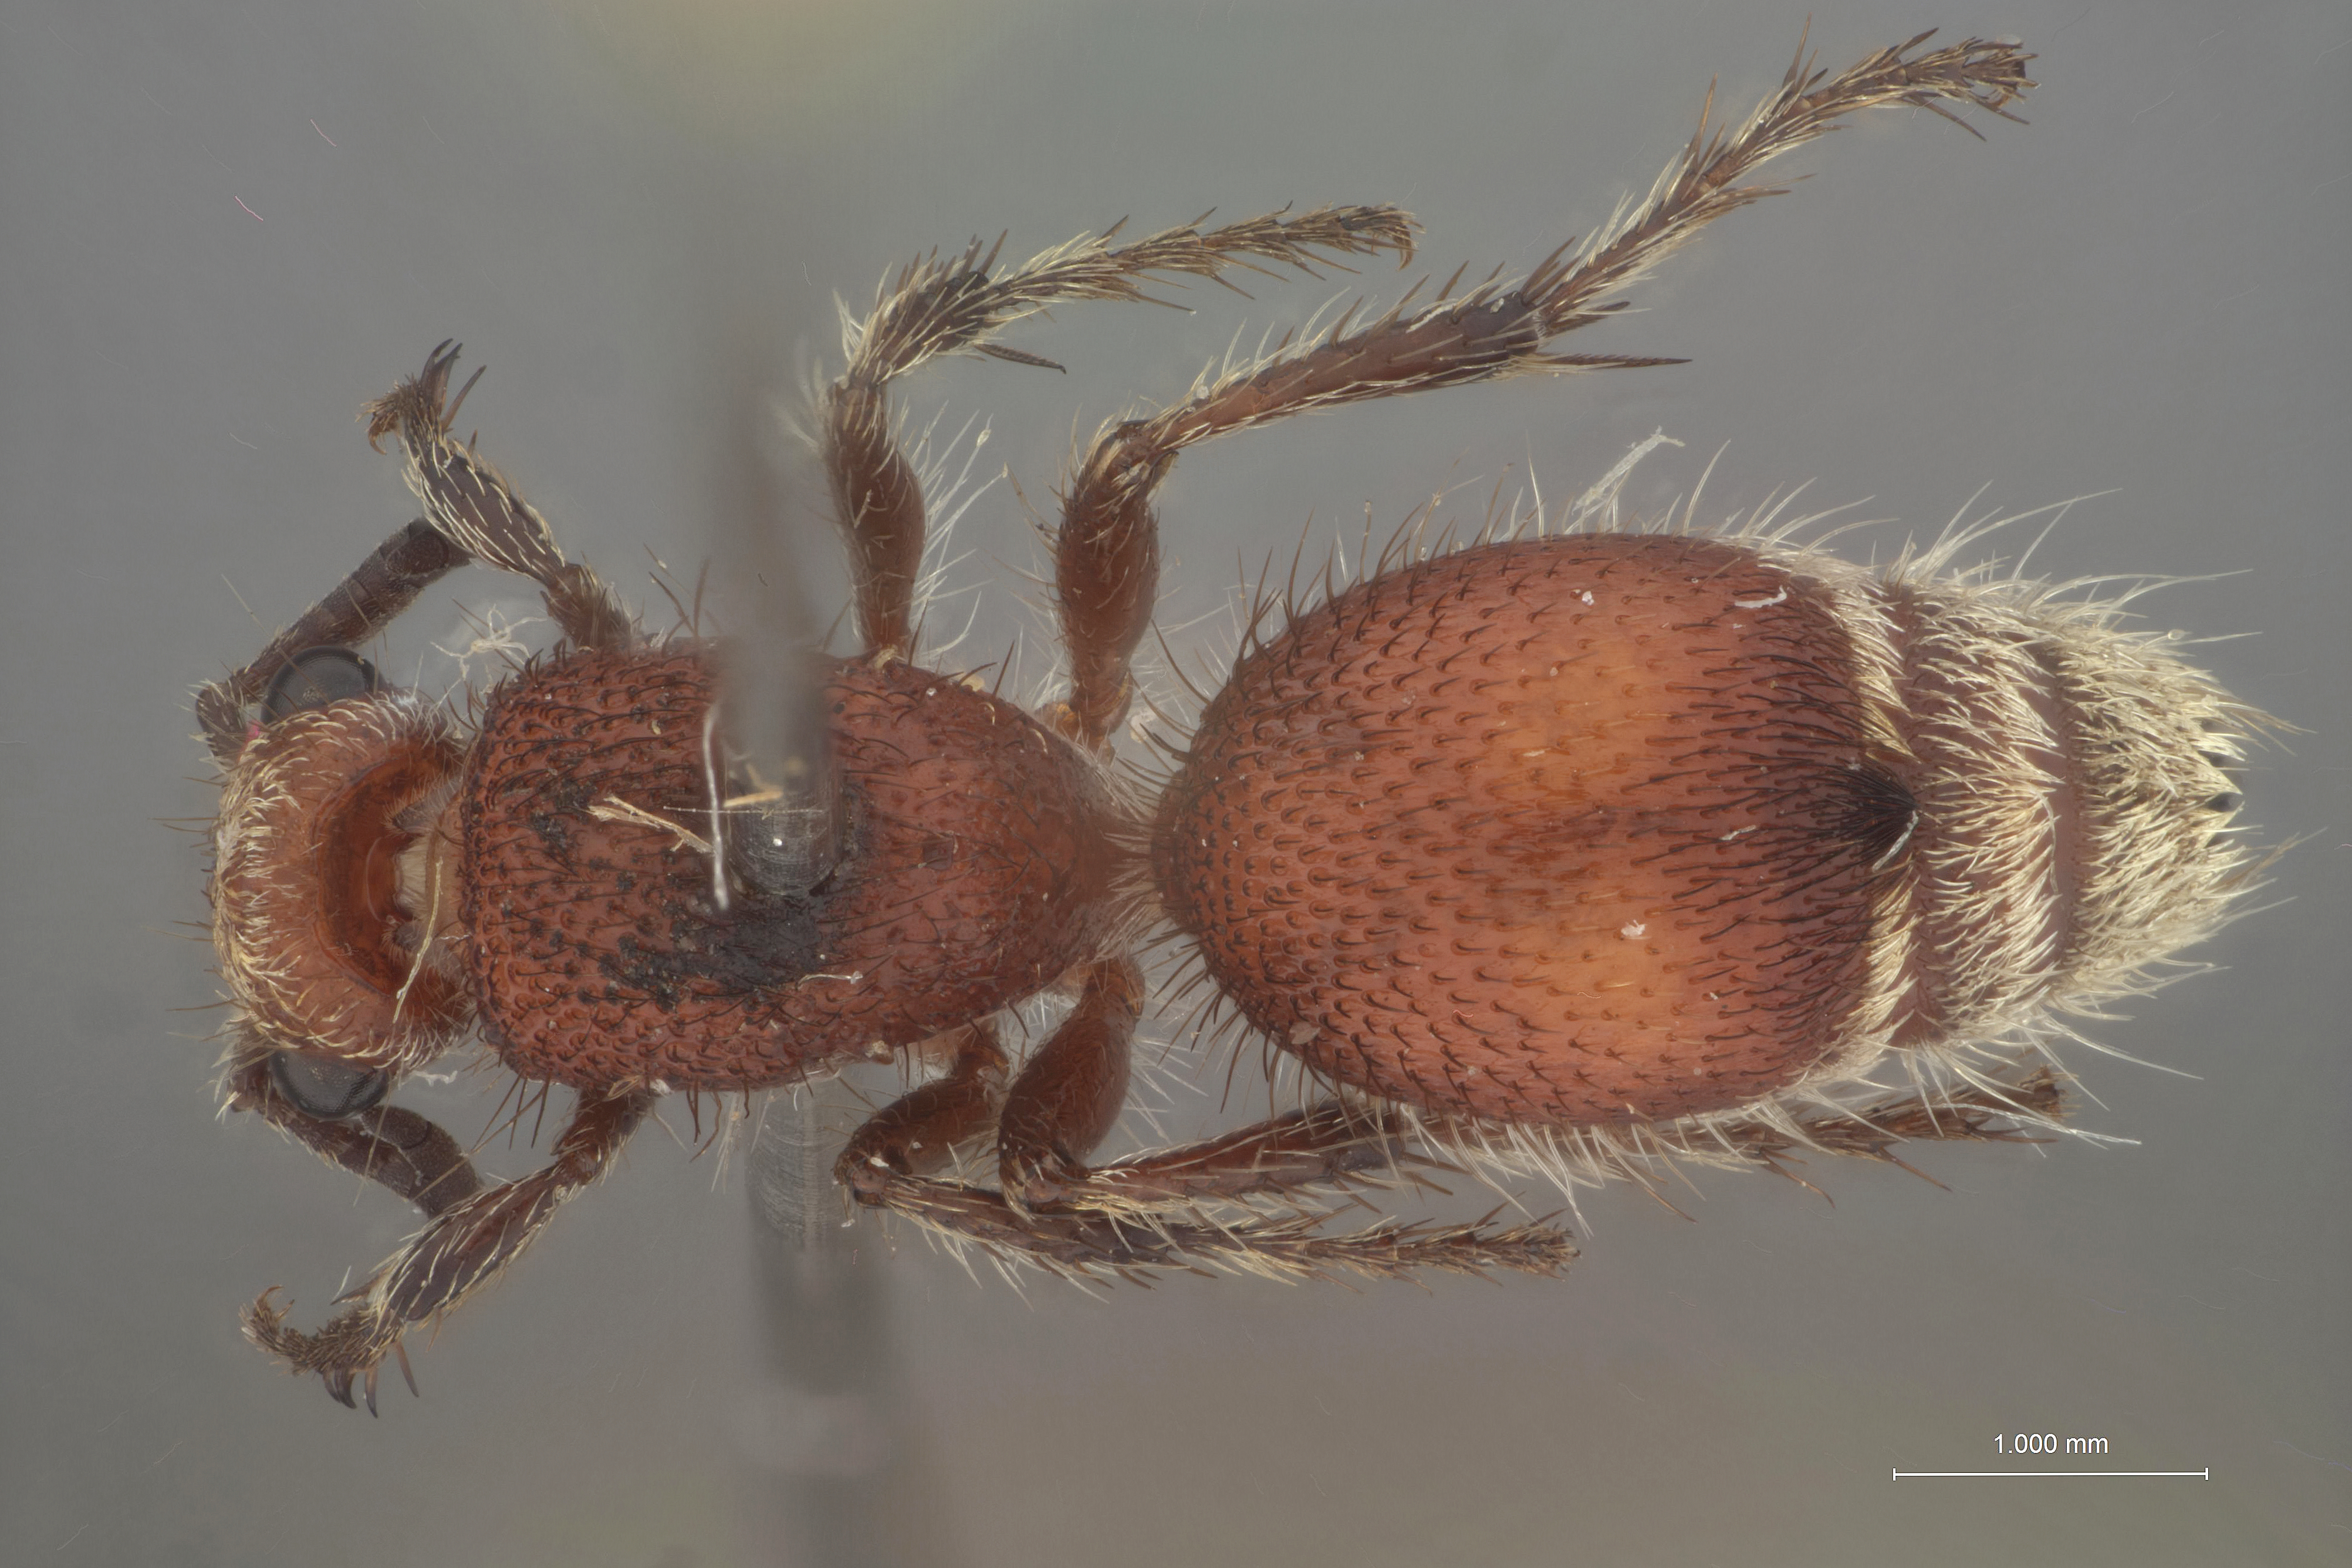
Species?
Dasymutilla archboldi
